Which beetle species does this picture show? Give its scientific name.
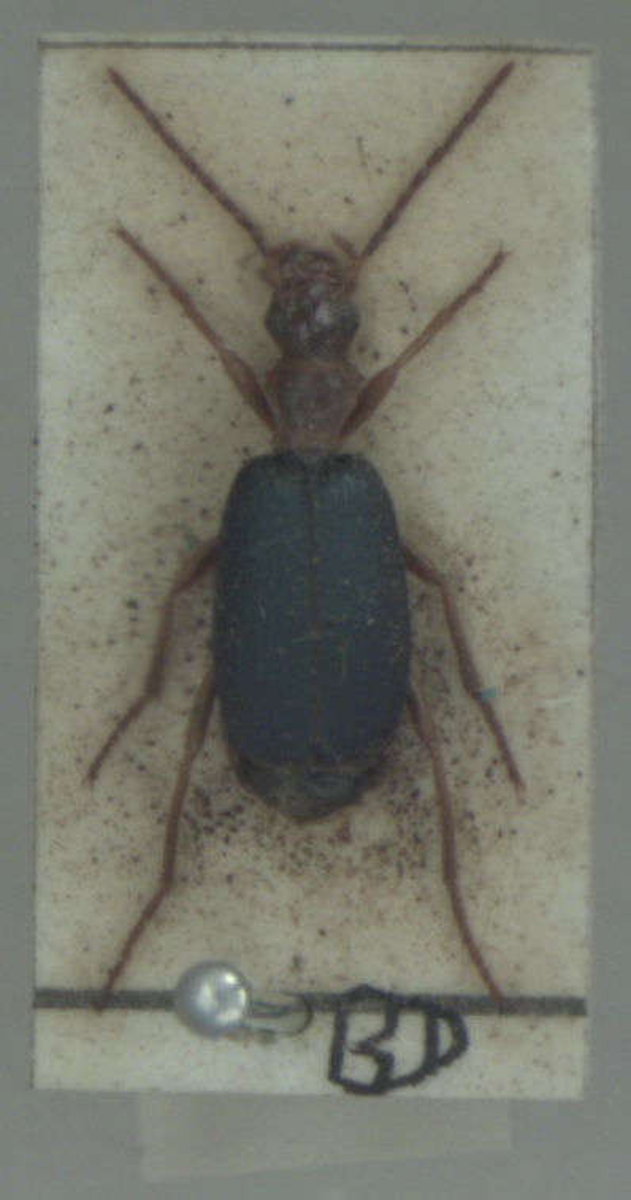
Brachinus crepitans
